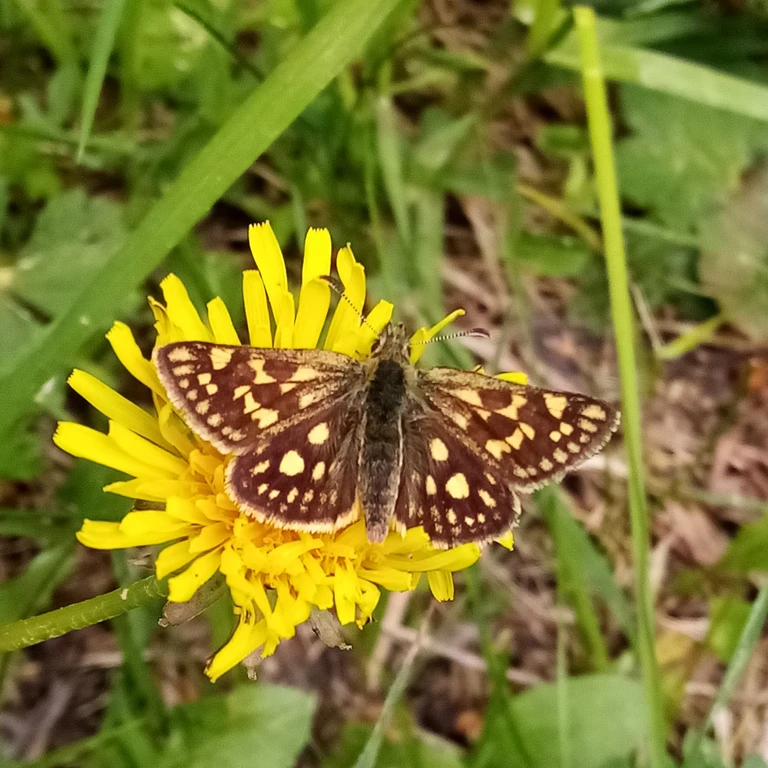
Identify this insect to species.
Carterocephalus palaemon
